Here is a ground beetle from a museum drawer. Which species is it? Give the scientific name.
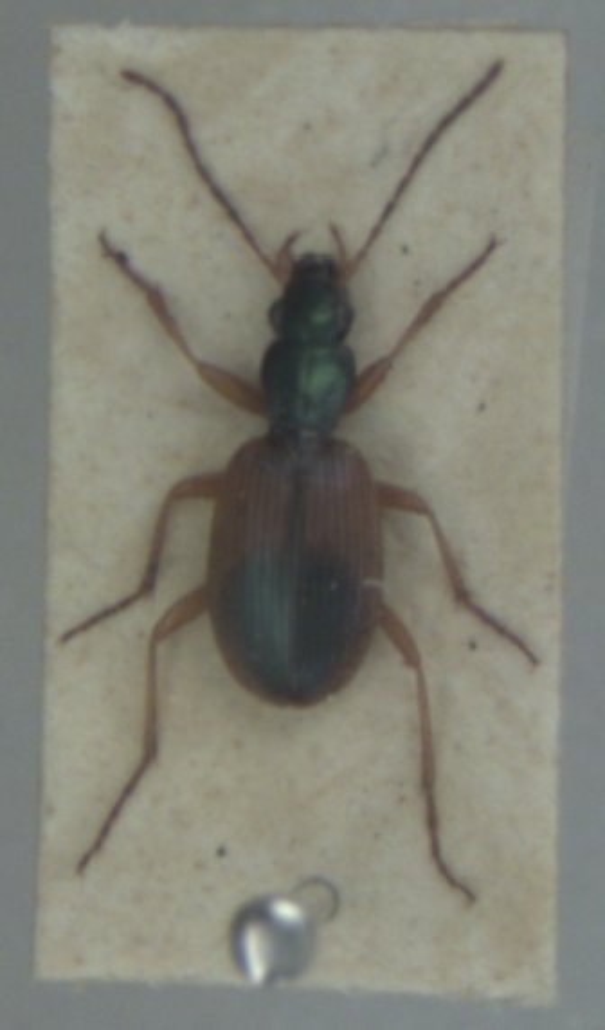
Anchomenus dorsalis
